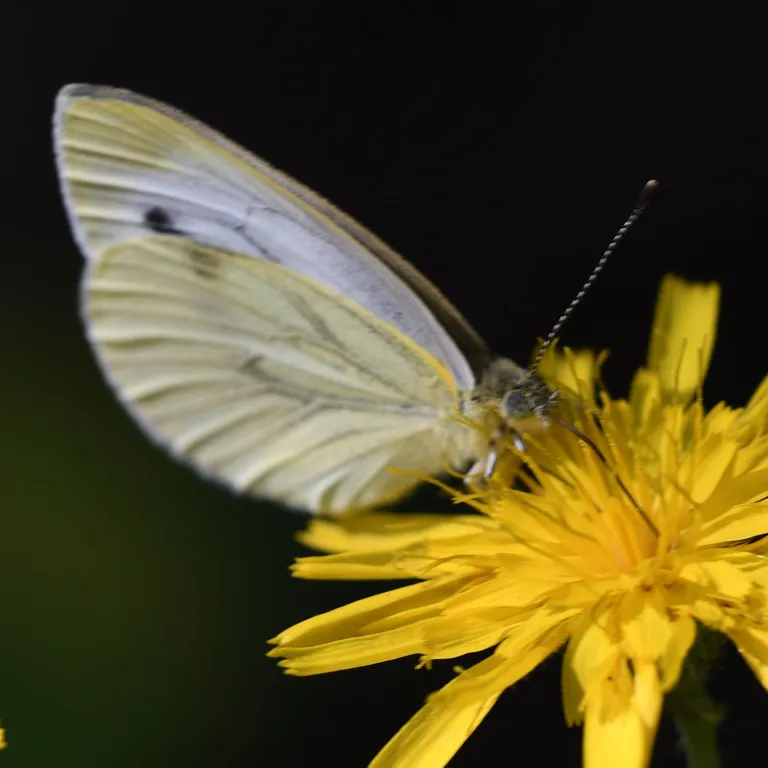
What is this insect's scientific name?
Pieris napi
